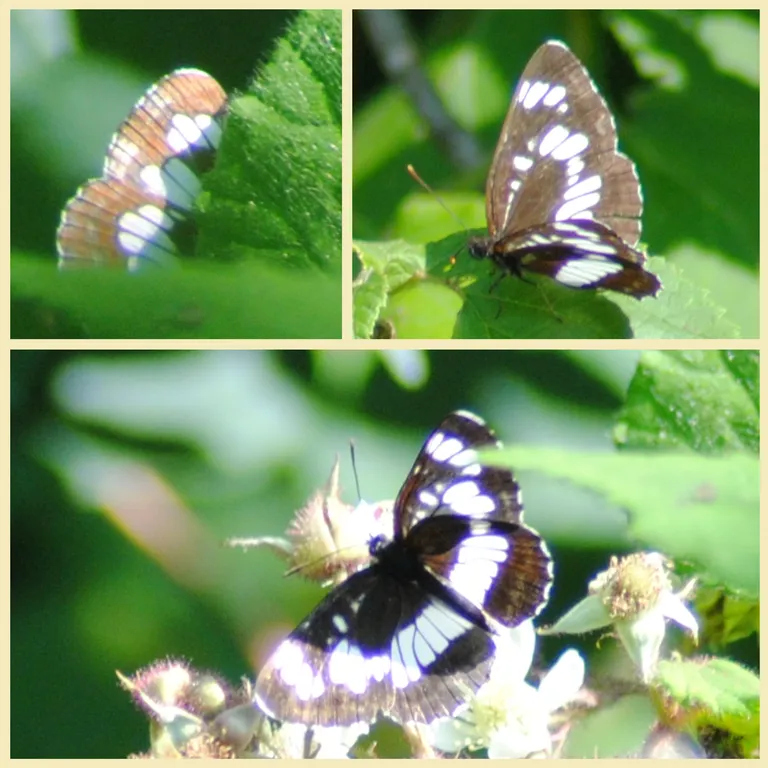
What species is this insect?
Neptis rivularis
